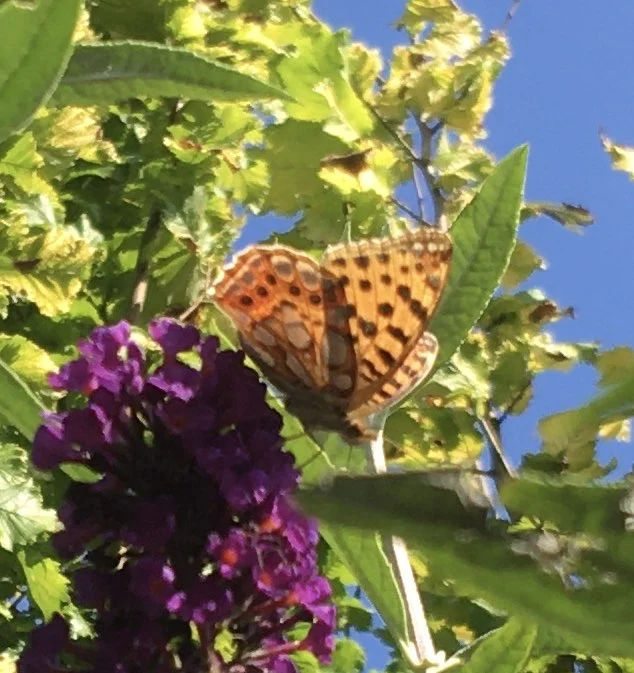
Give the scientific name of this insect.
Issoria lathonia
